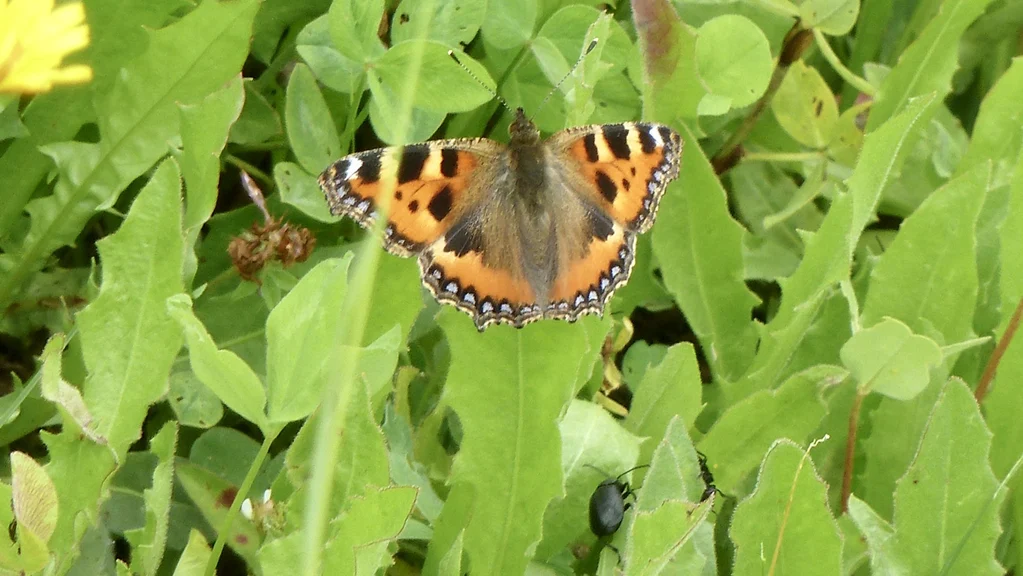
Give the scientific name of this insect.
Aglais urticae
